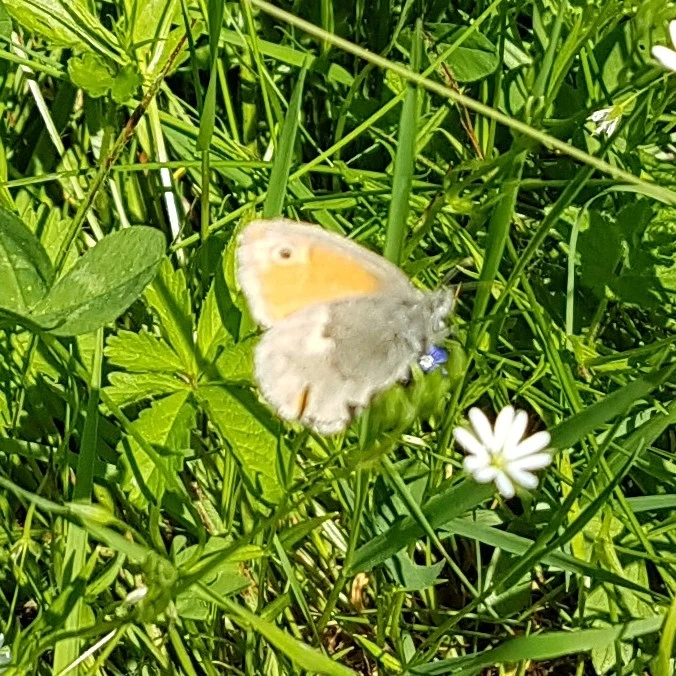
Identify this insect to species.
Coenonympha pamphilus
